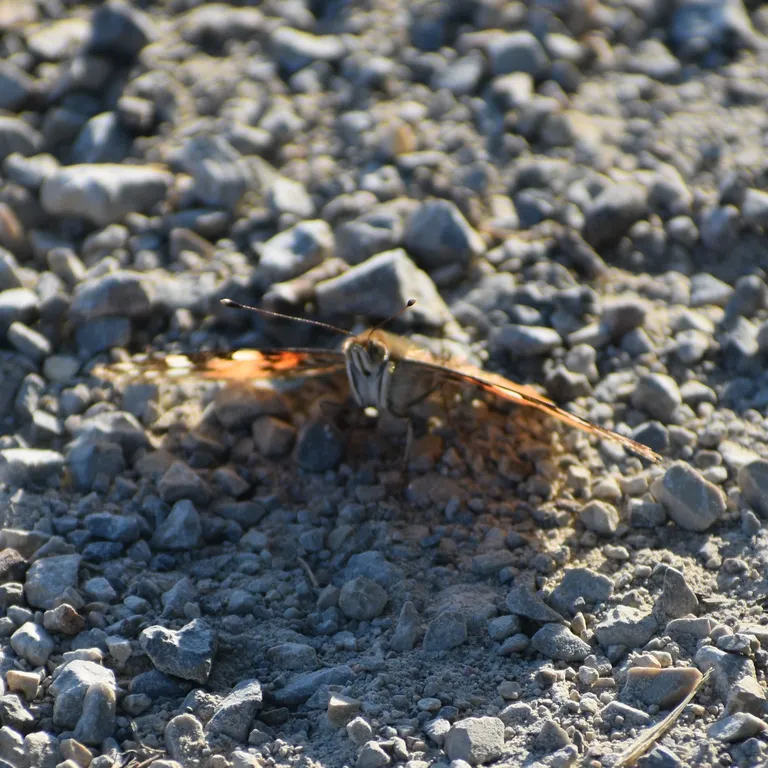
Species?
Vanessa cardui
